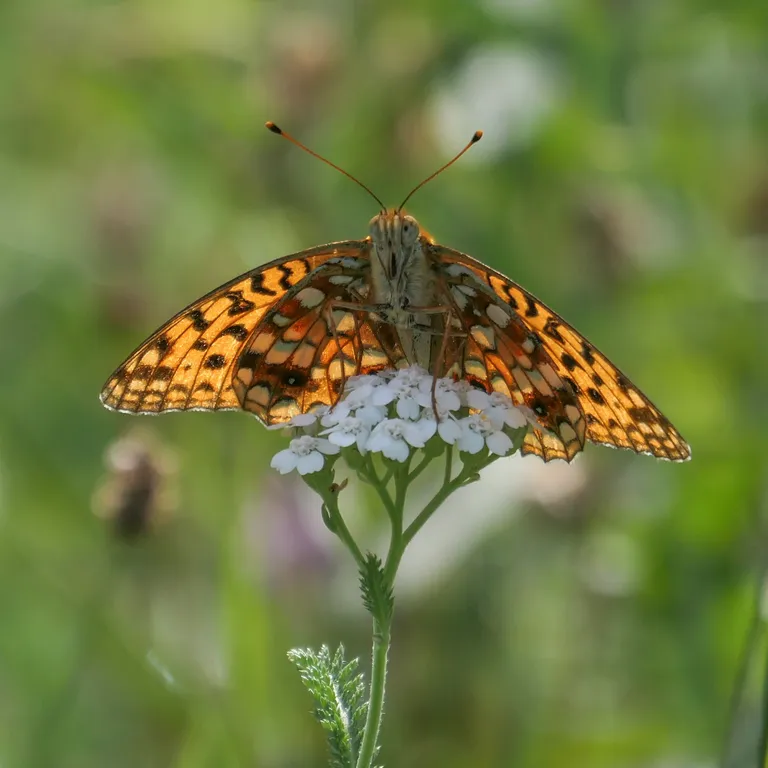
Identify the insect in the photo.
Fabriciana adippe
